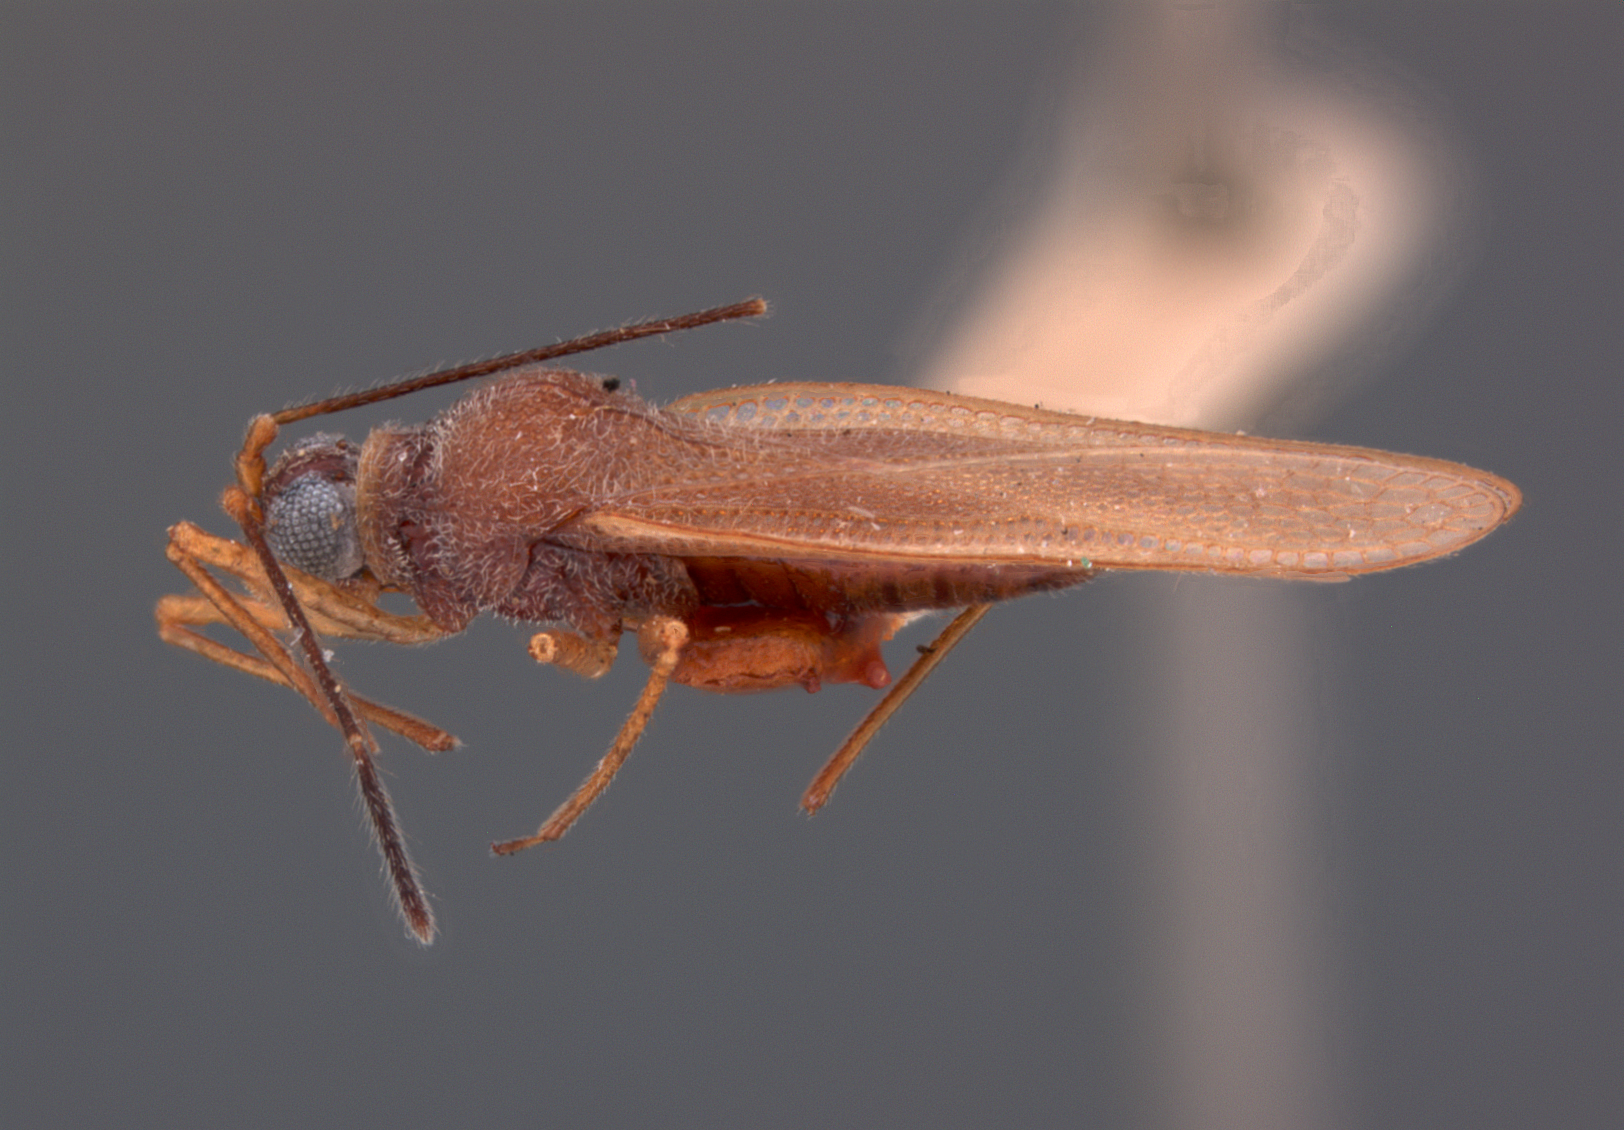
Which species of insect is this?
Eteoneus visendus
